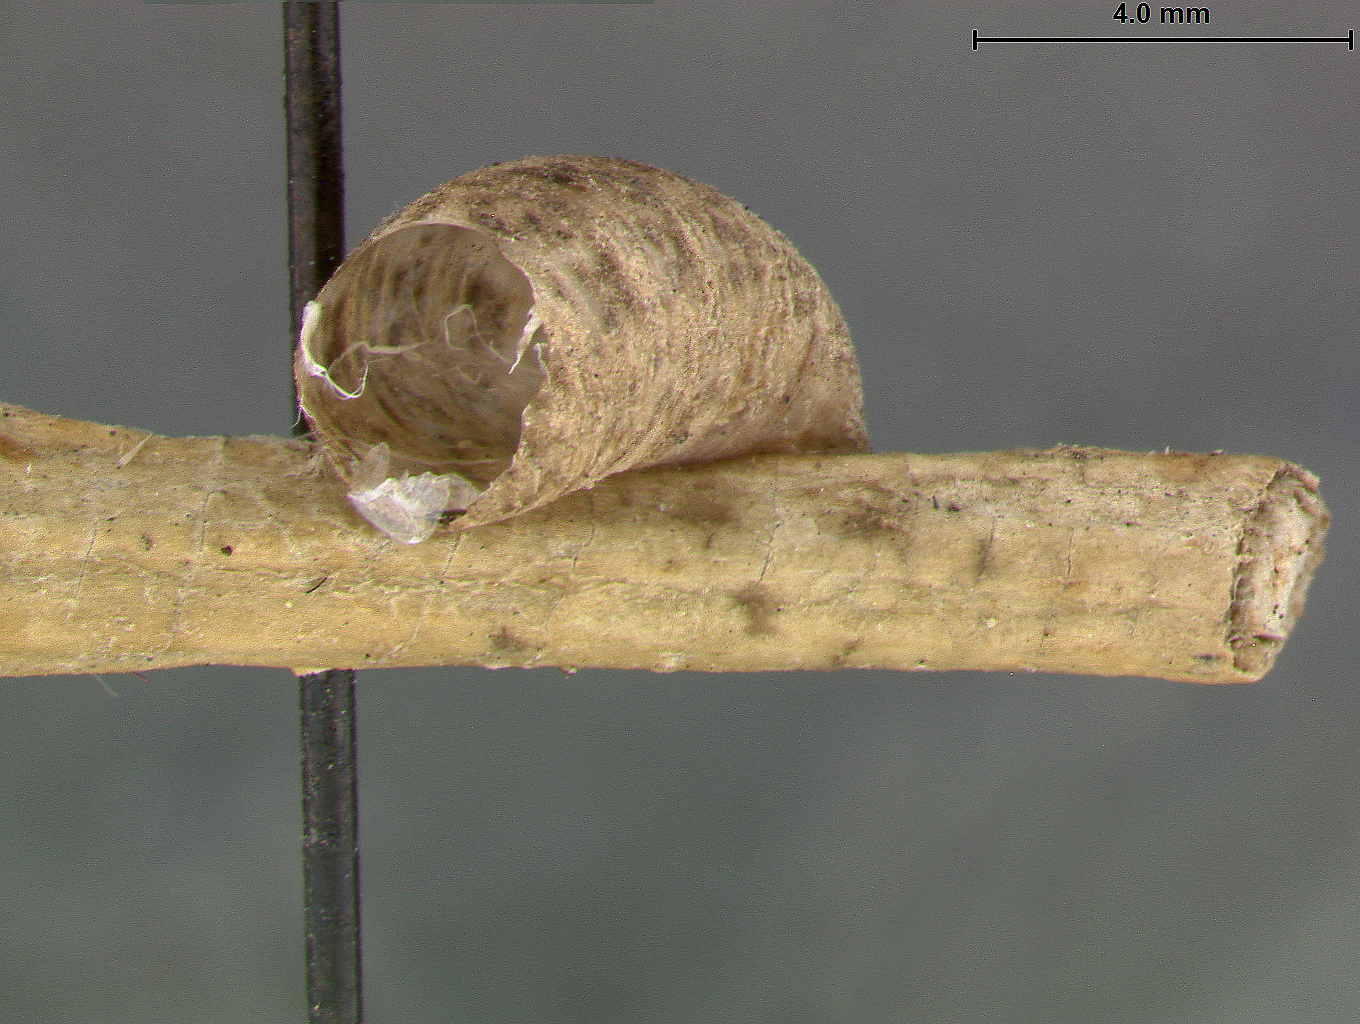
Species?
Syrphus marginatus
